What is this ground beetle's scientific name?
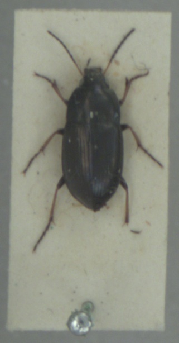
Amara plebeja
